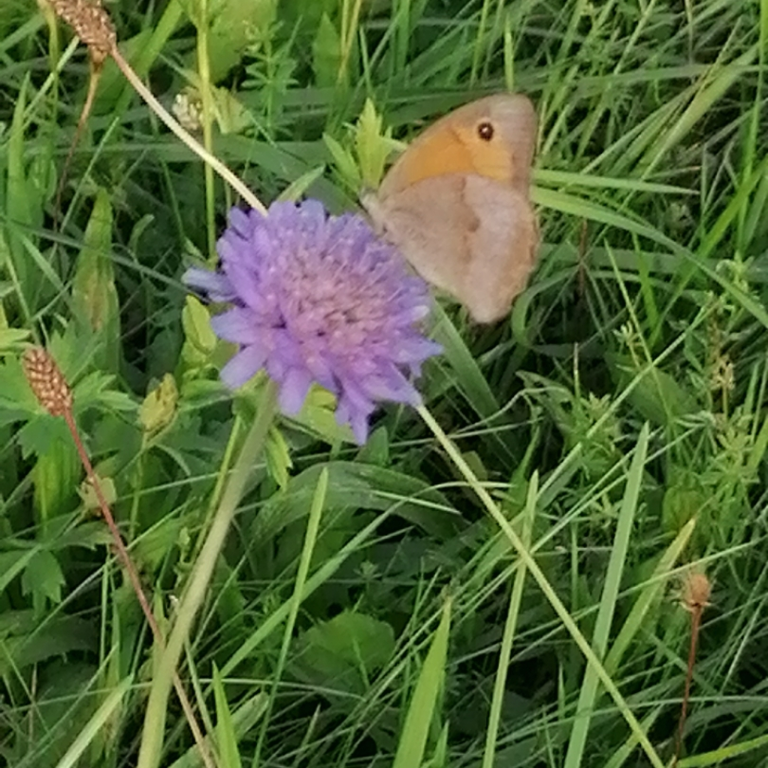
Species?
Maniola jurtina
